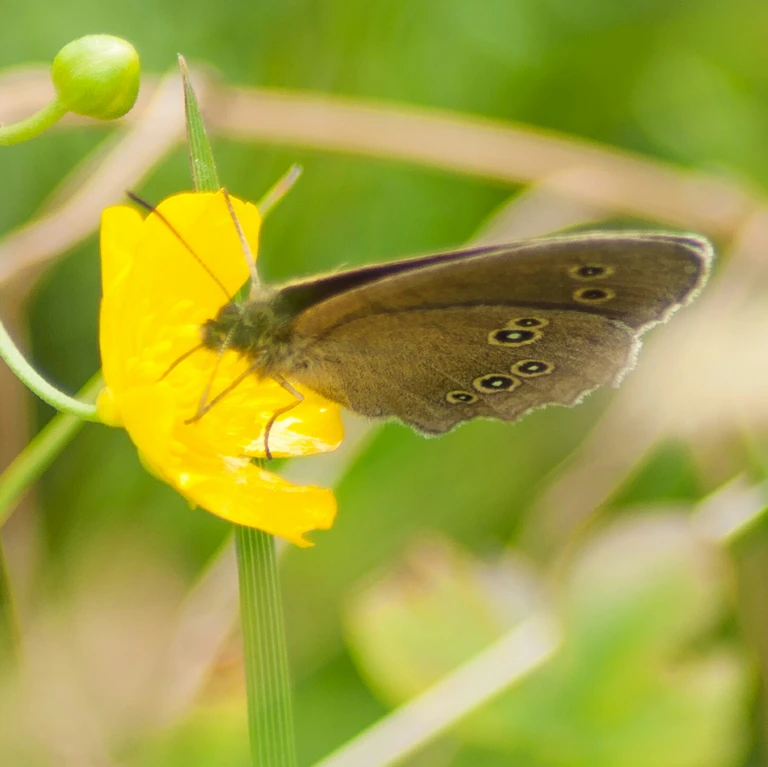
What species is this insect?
Aphantopus hyperantus
